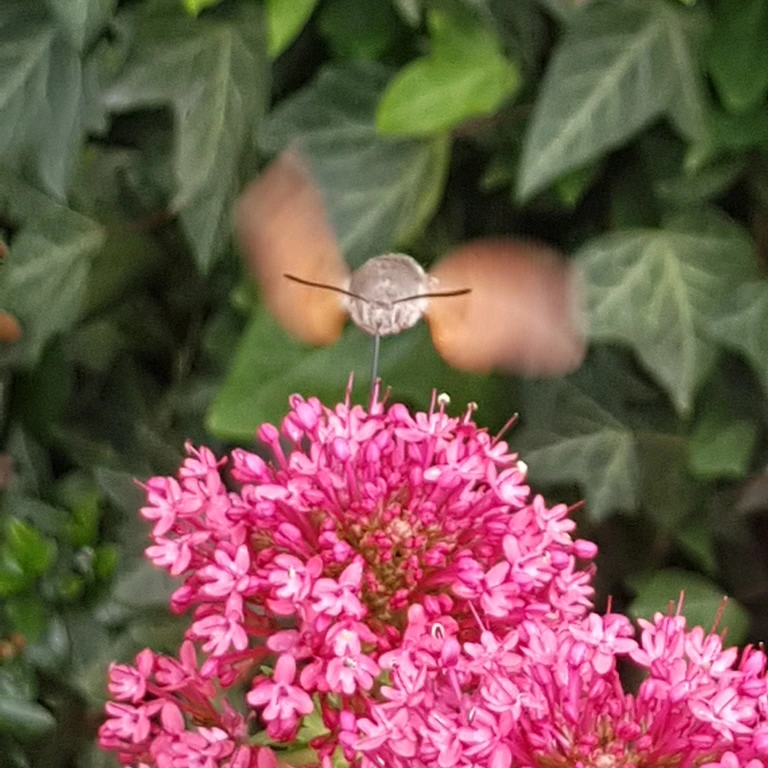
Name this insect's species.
Macroglossum stellatarum
